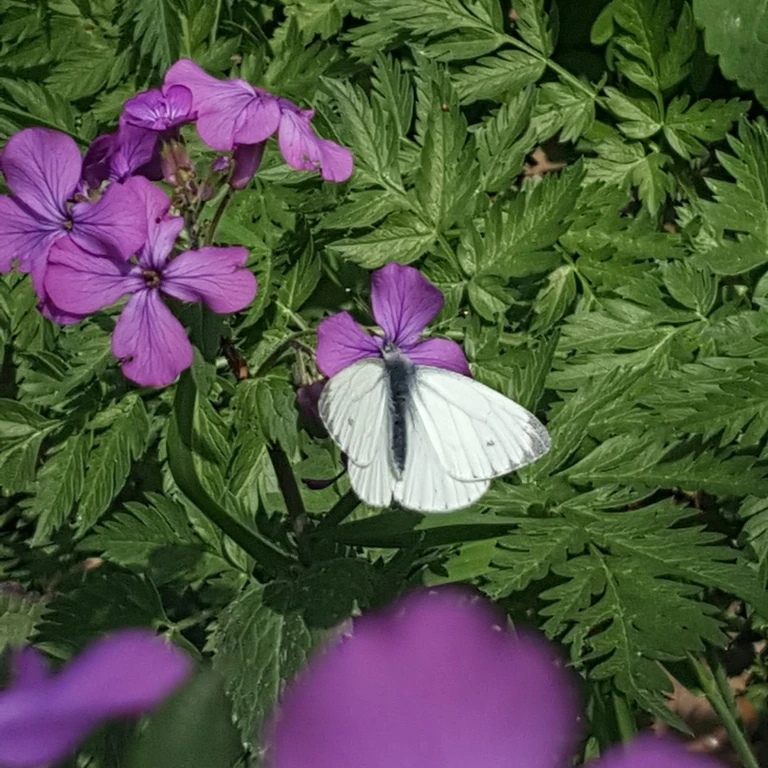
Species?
Pieris napi
